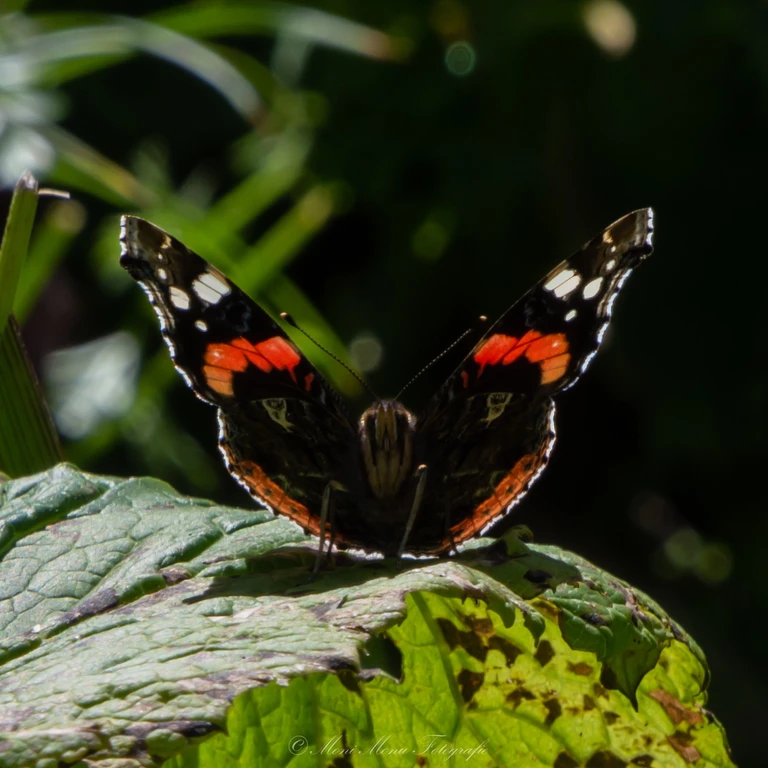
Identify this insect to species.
Vanessa atalanta
